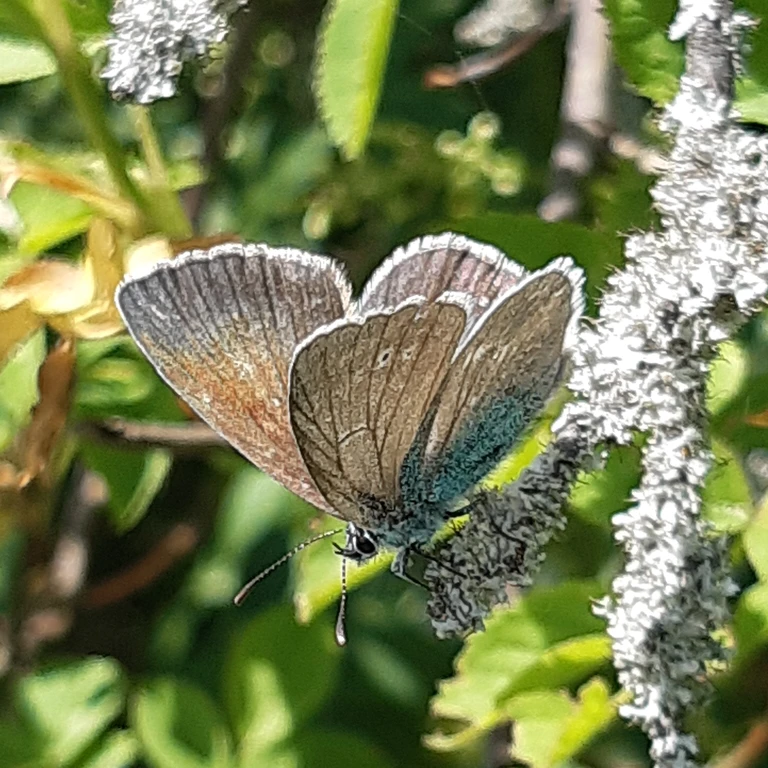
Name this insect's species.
Glaucopsyche alexis
